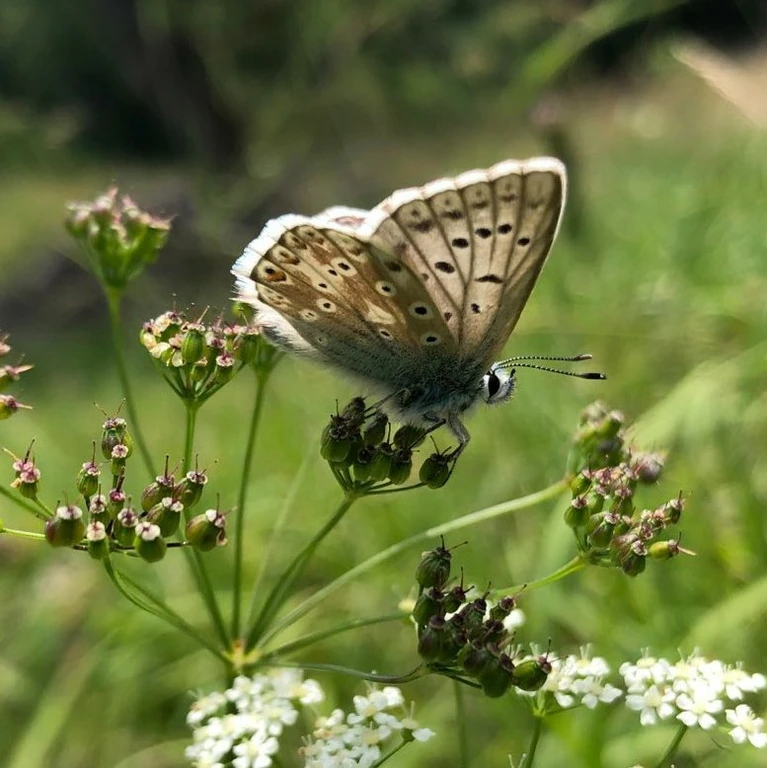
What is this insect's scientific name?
Lysandra coridon
